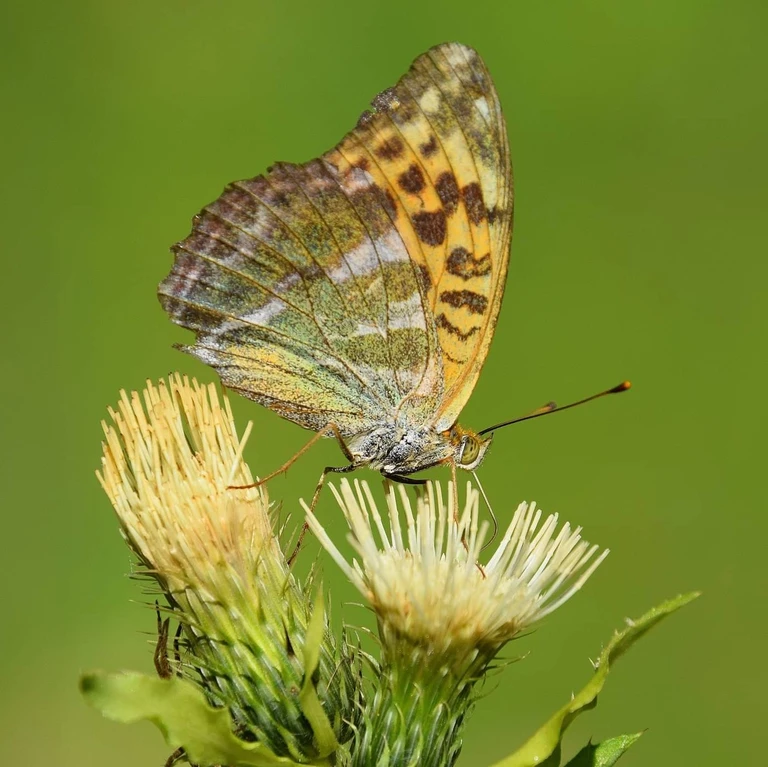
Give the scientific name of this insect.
Argynnis paphia
